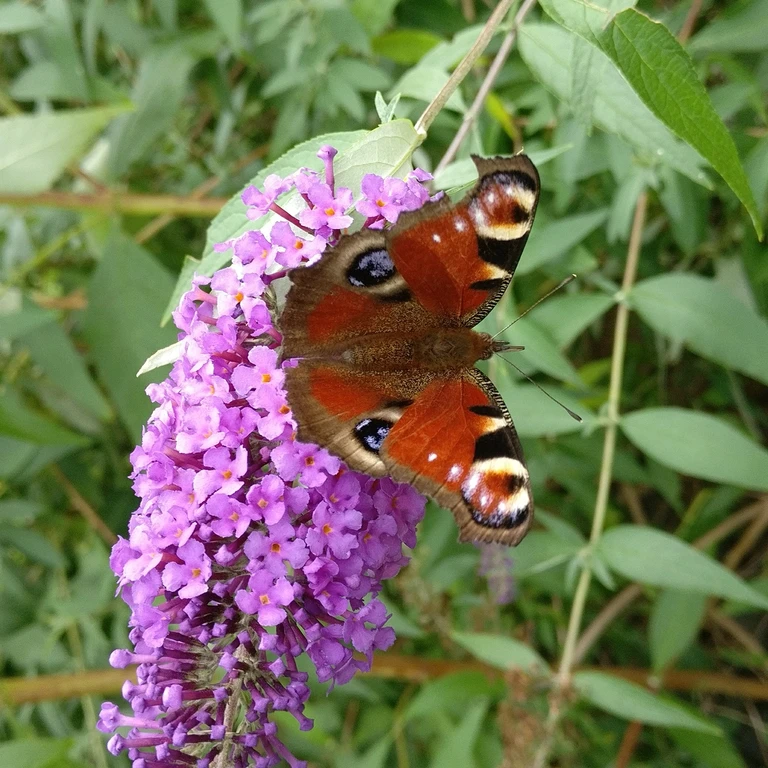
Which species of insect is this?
Aglais io
